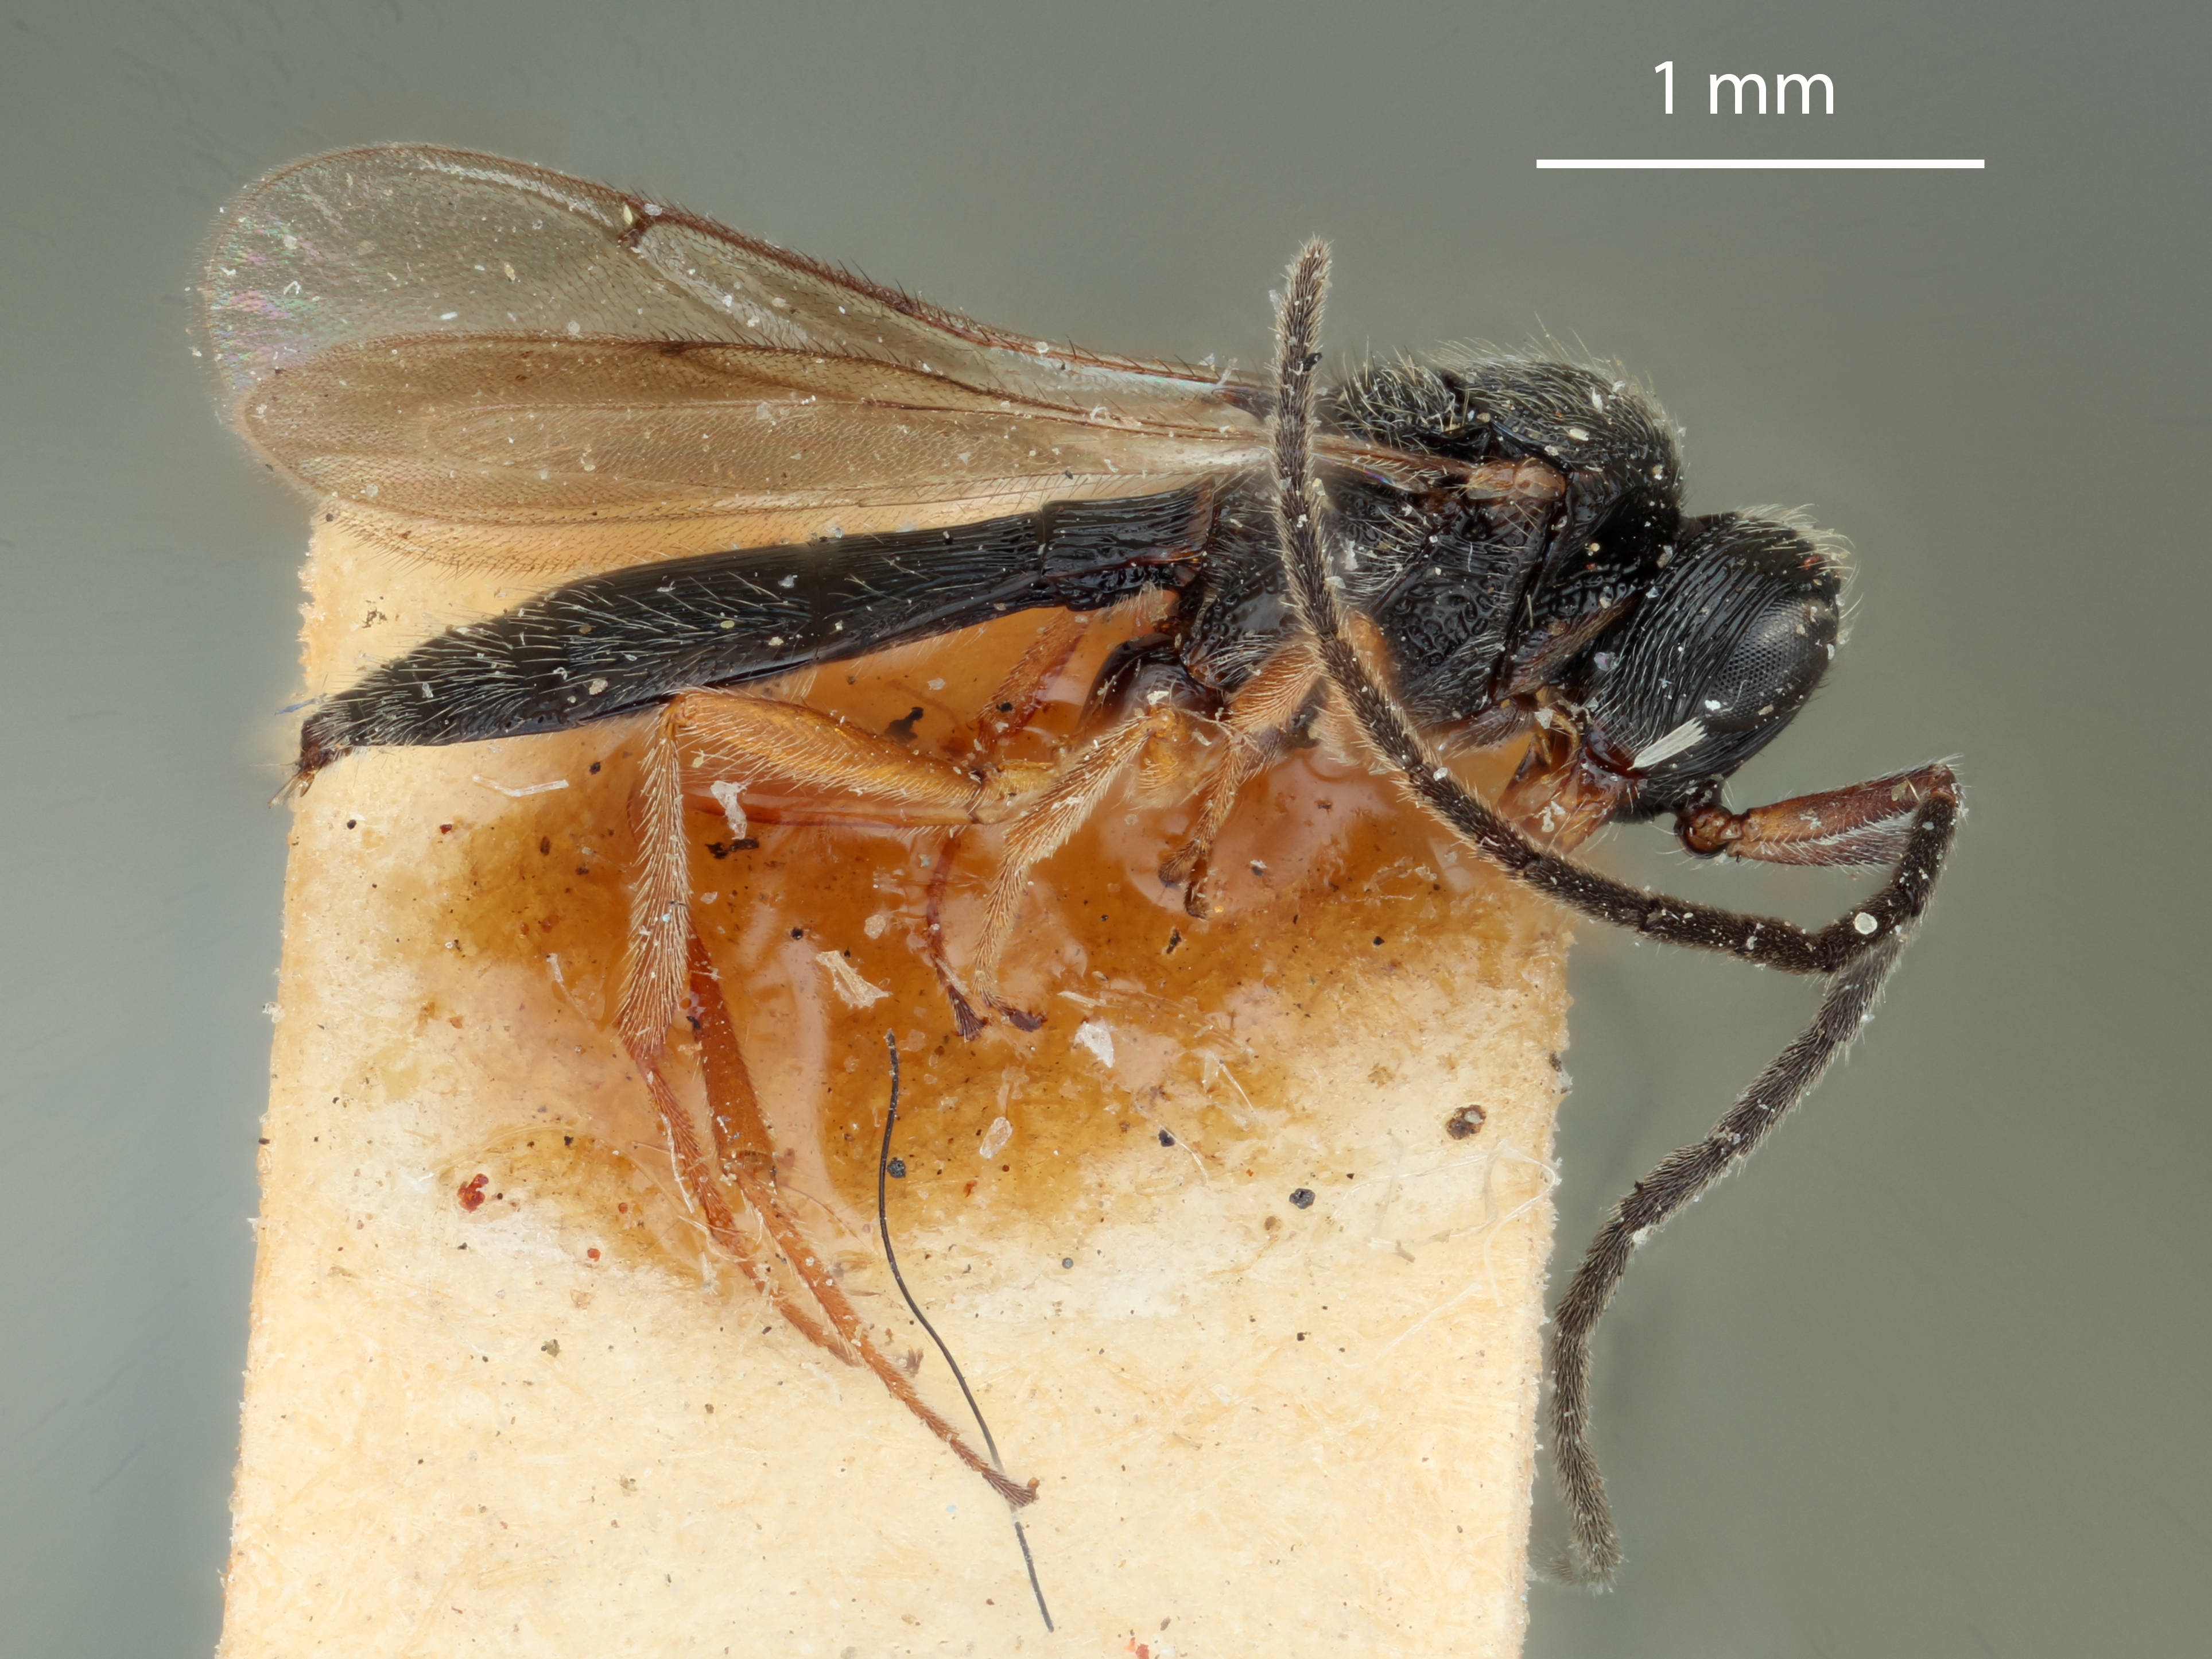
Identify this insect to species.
Trimorus rubripes
